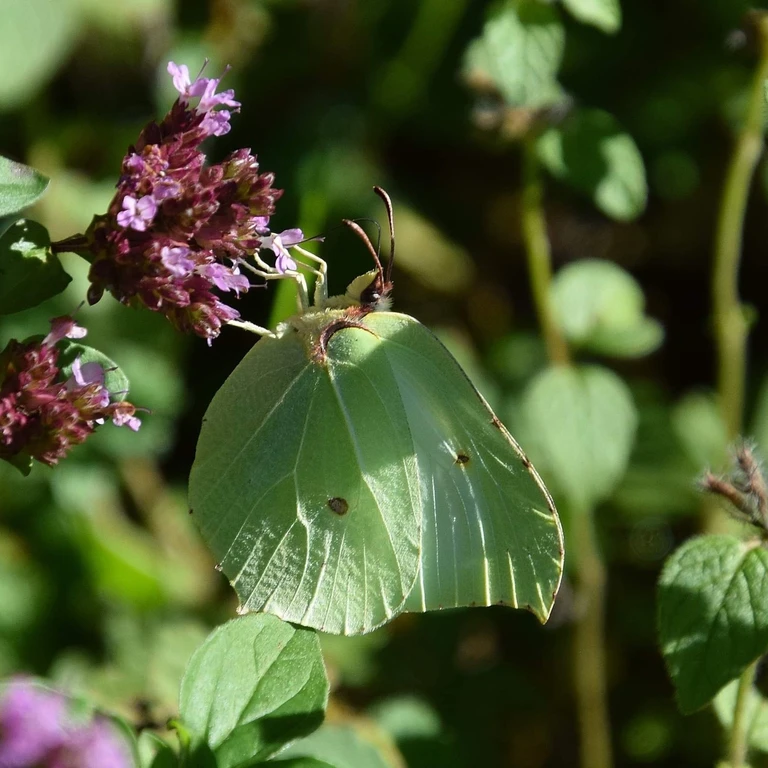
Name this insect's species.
Gonepteryx rhamni
